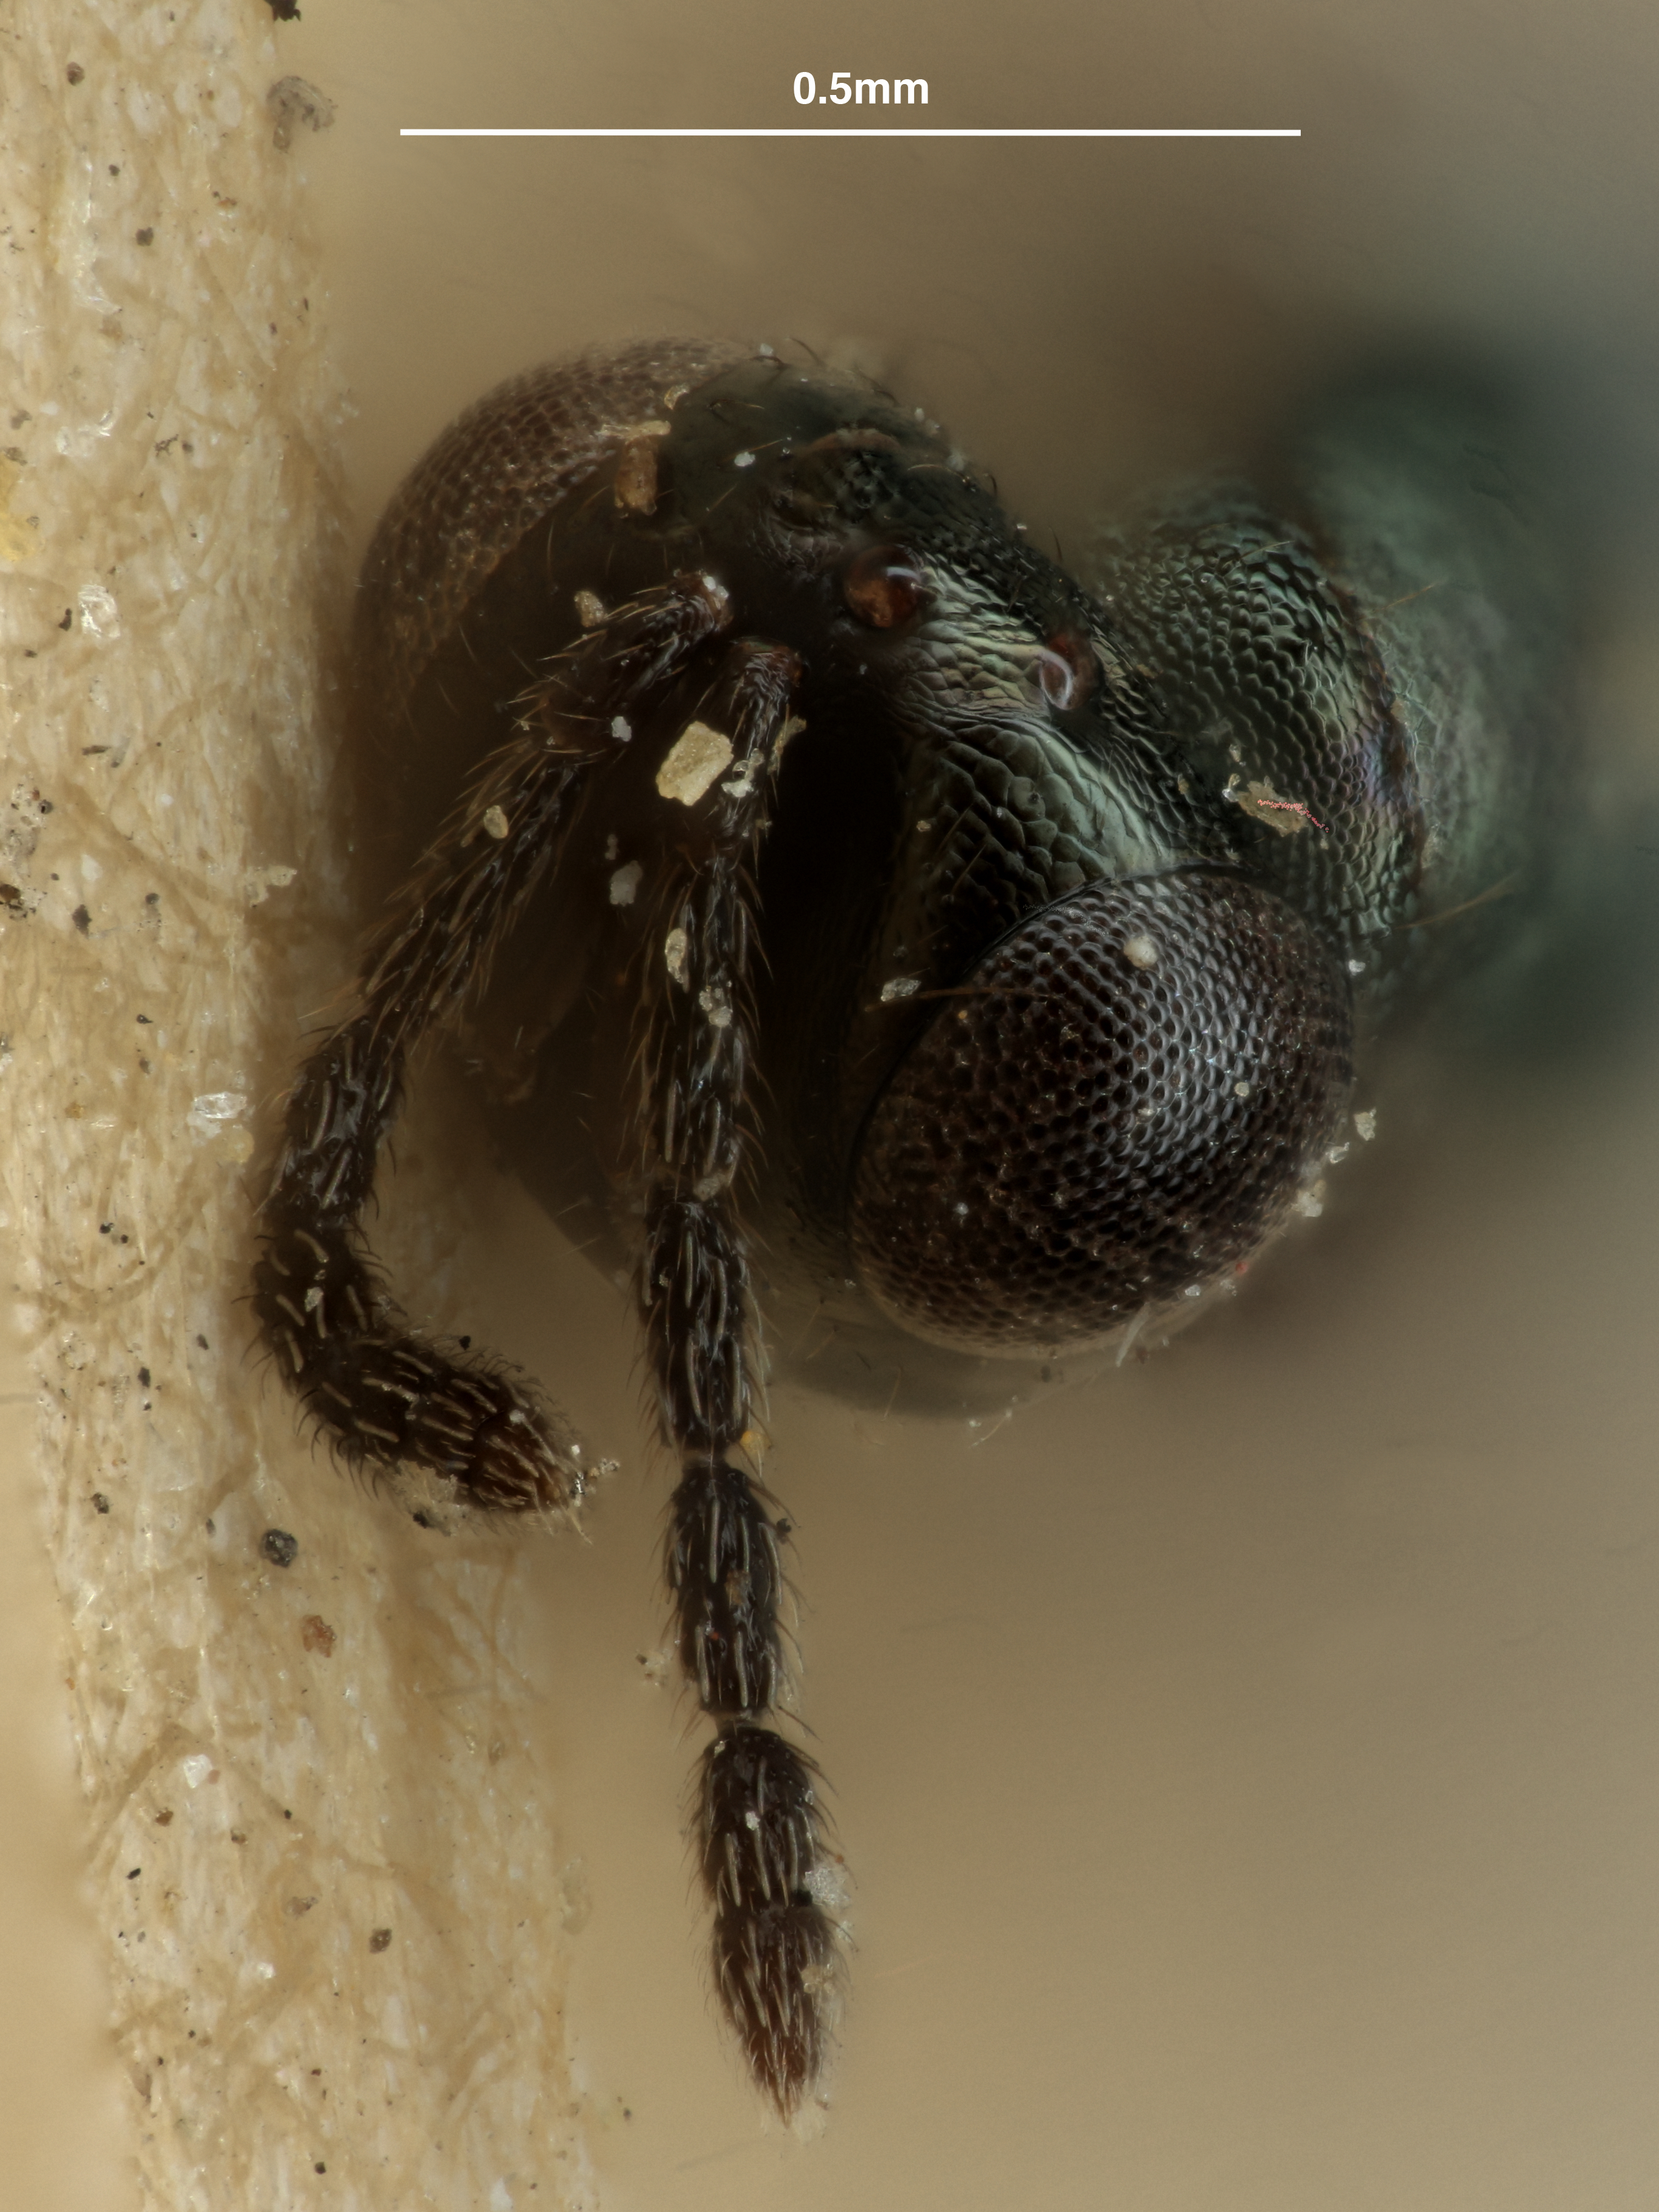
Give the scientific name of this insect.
Ophelinus mauiensis
